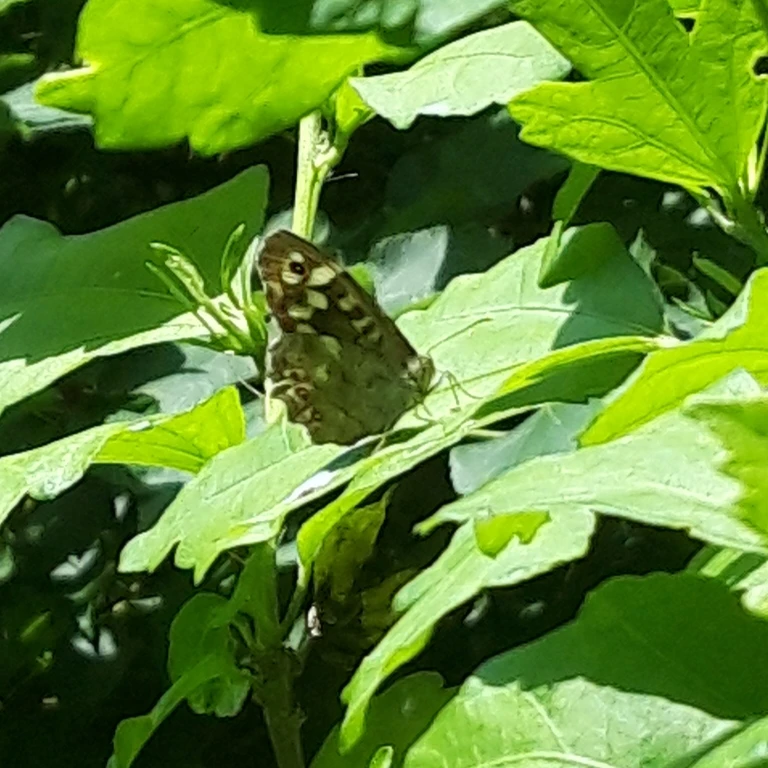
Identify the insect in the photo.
Pararge aegeria
